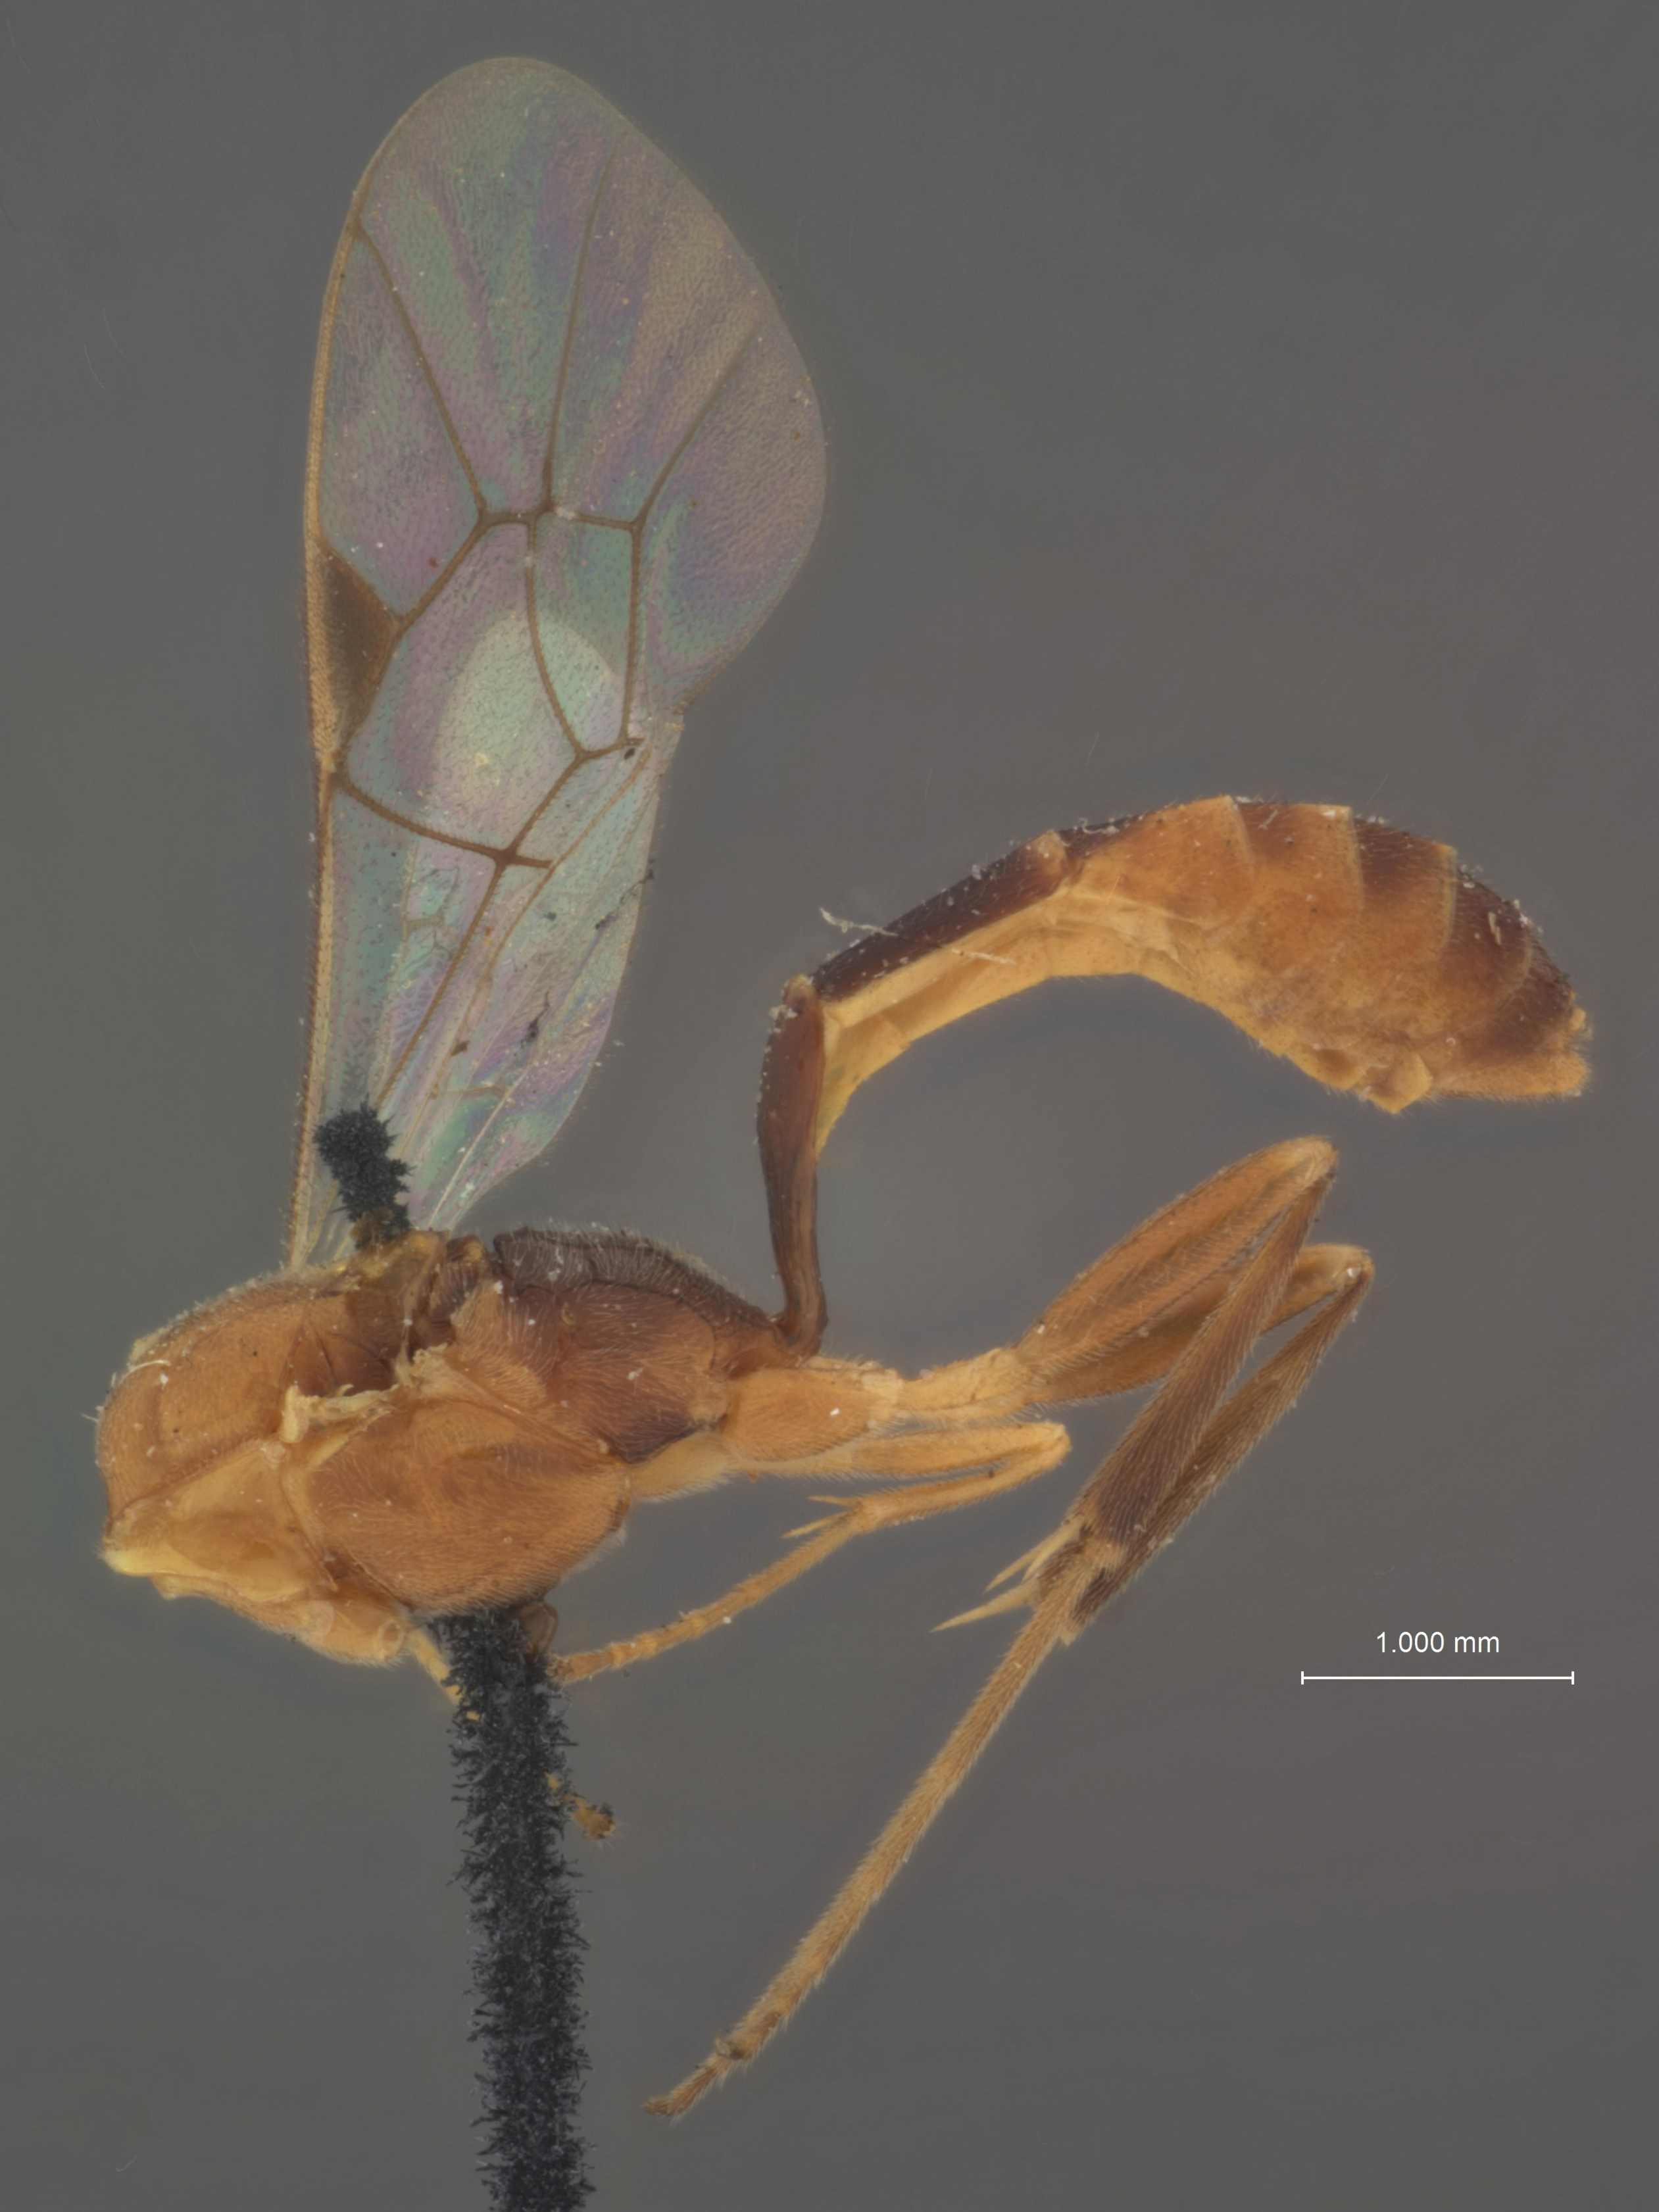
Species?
Cremastus retiniae
